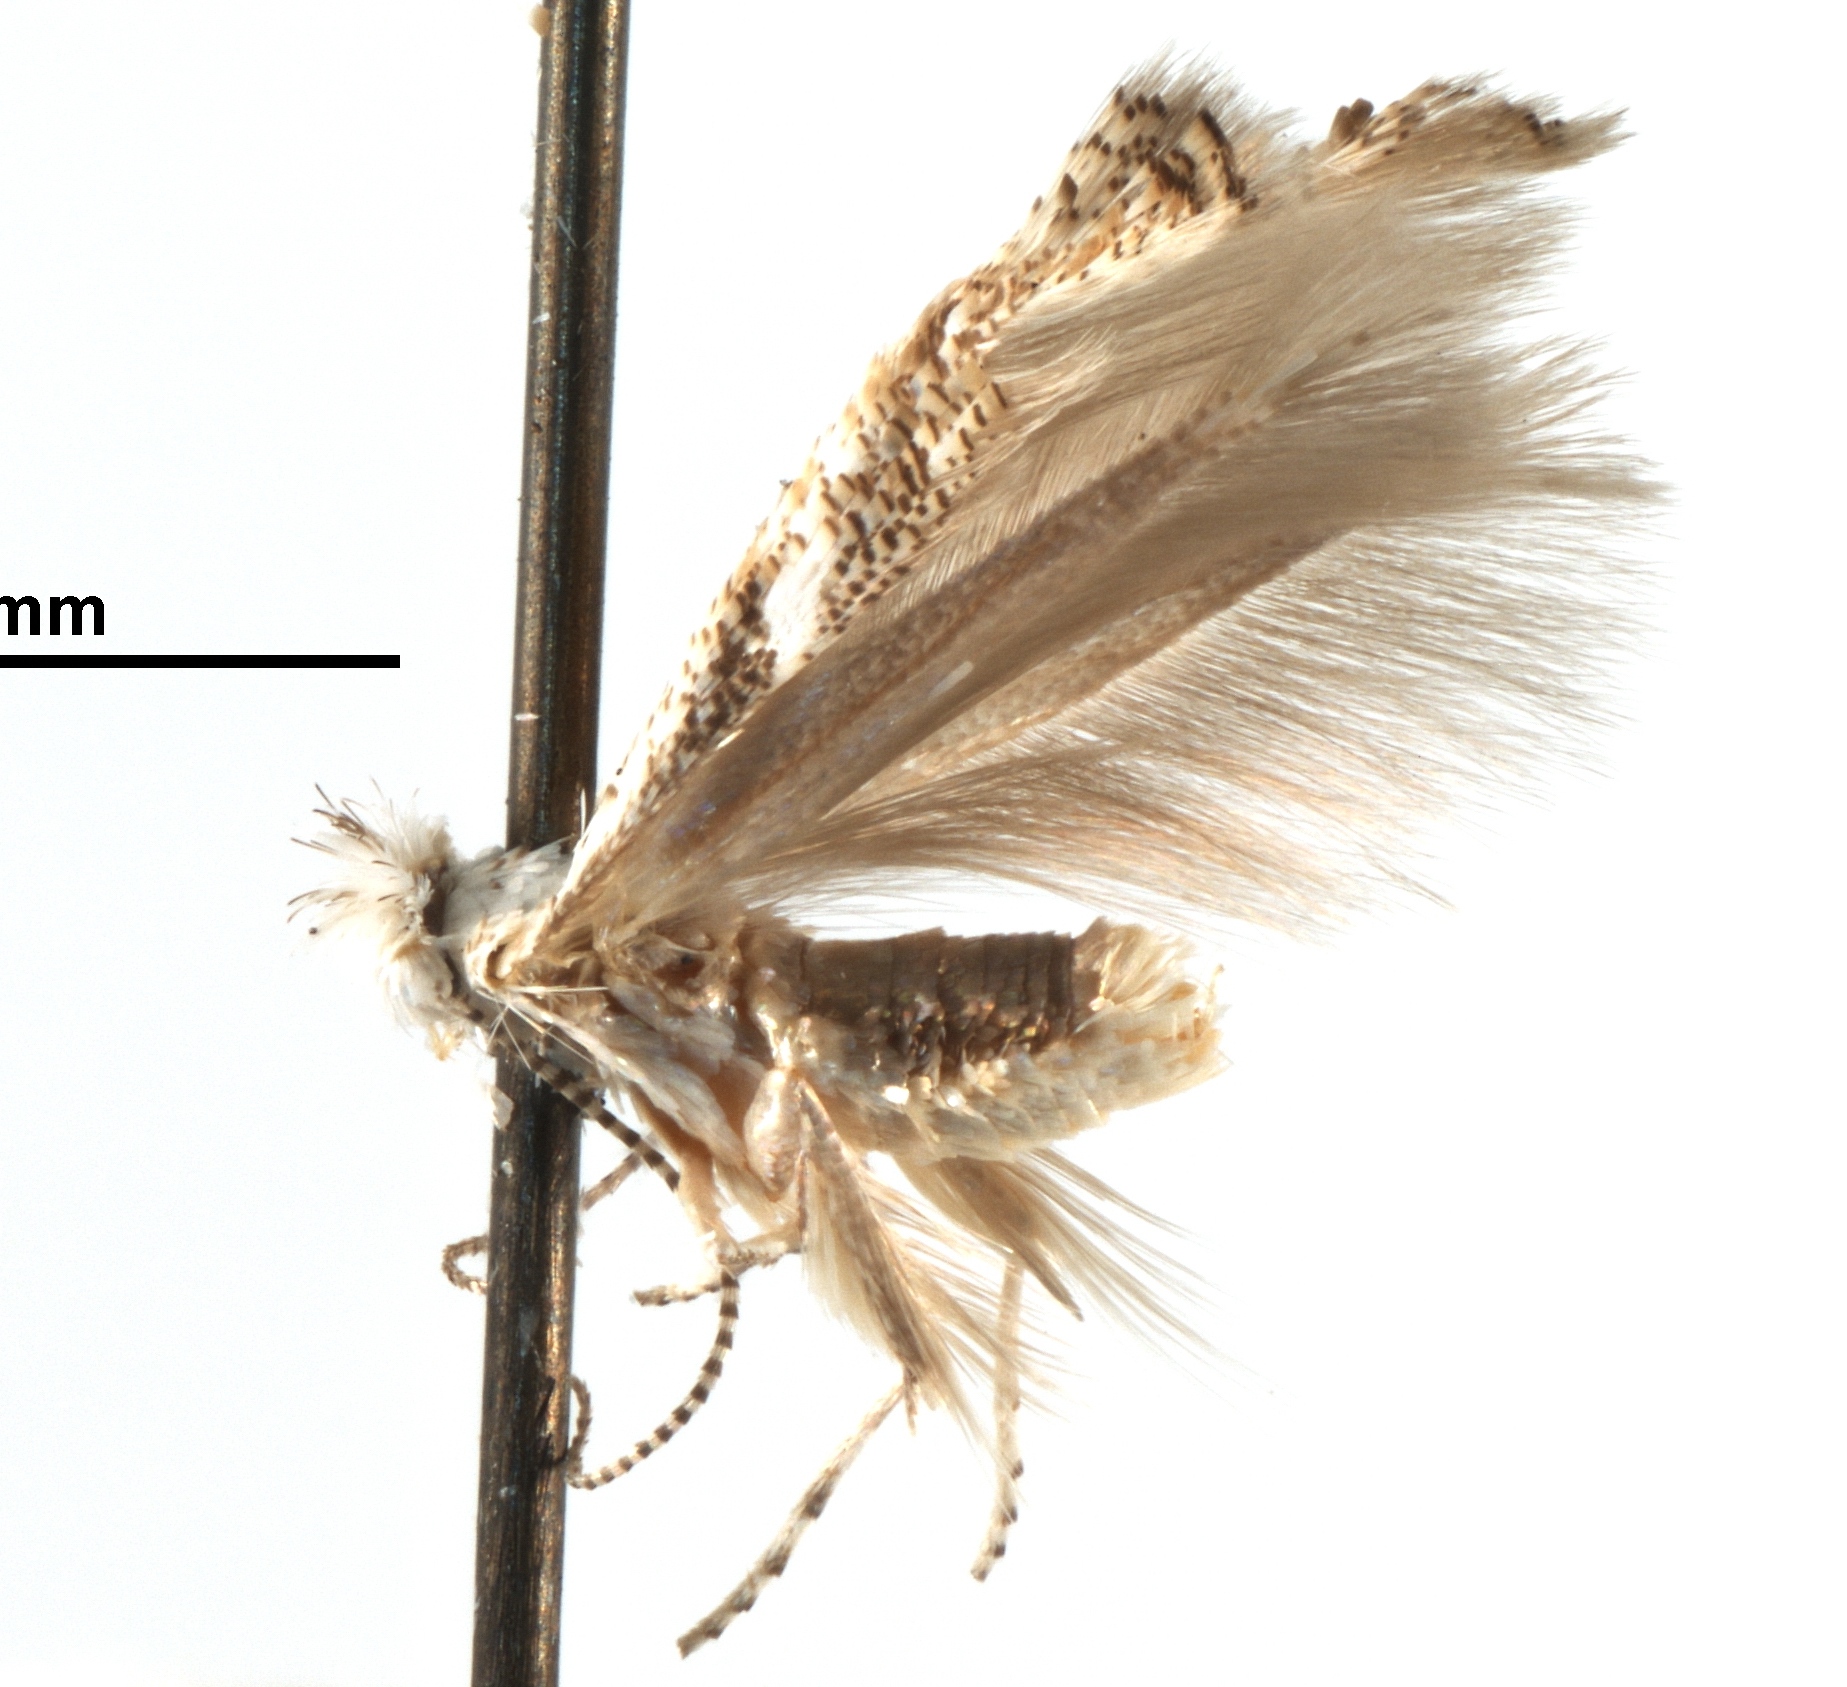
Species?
Bucculatrix separabilis
